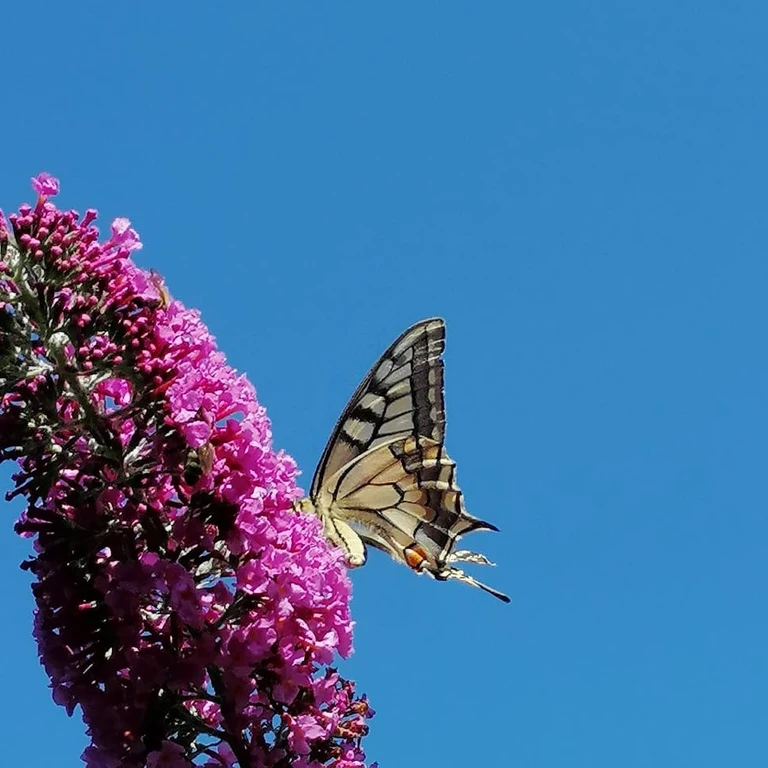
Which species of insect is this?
Papilio machaon
